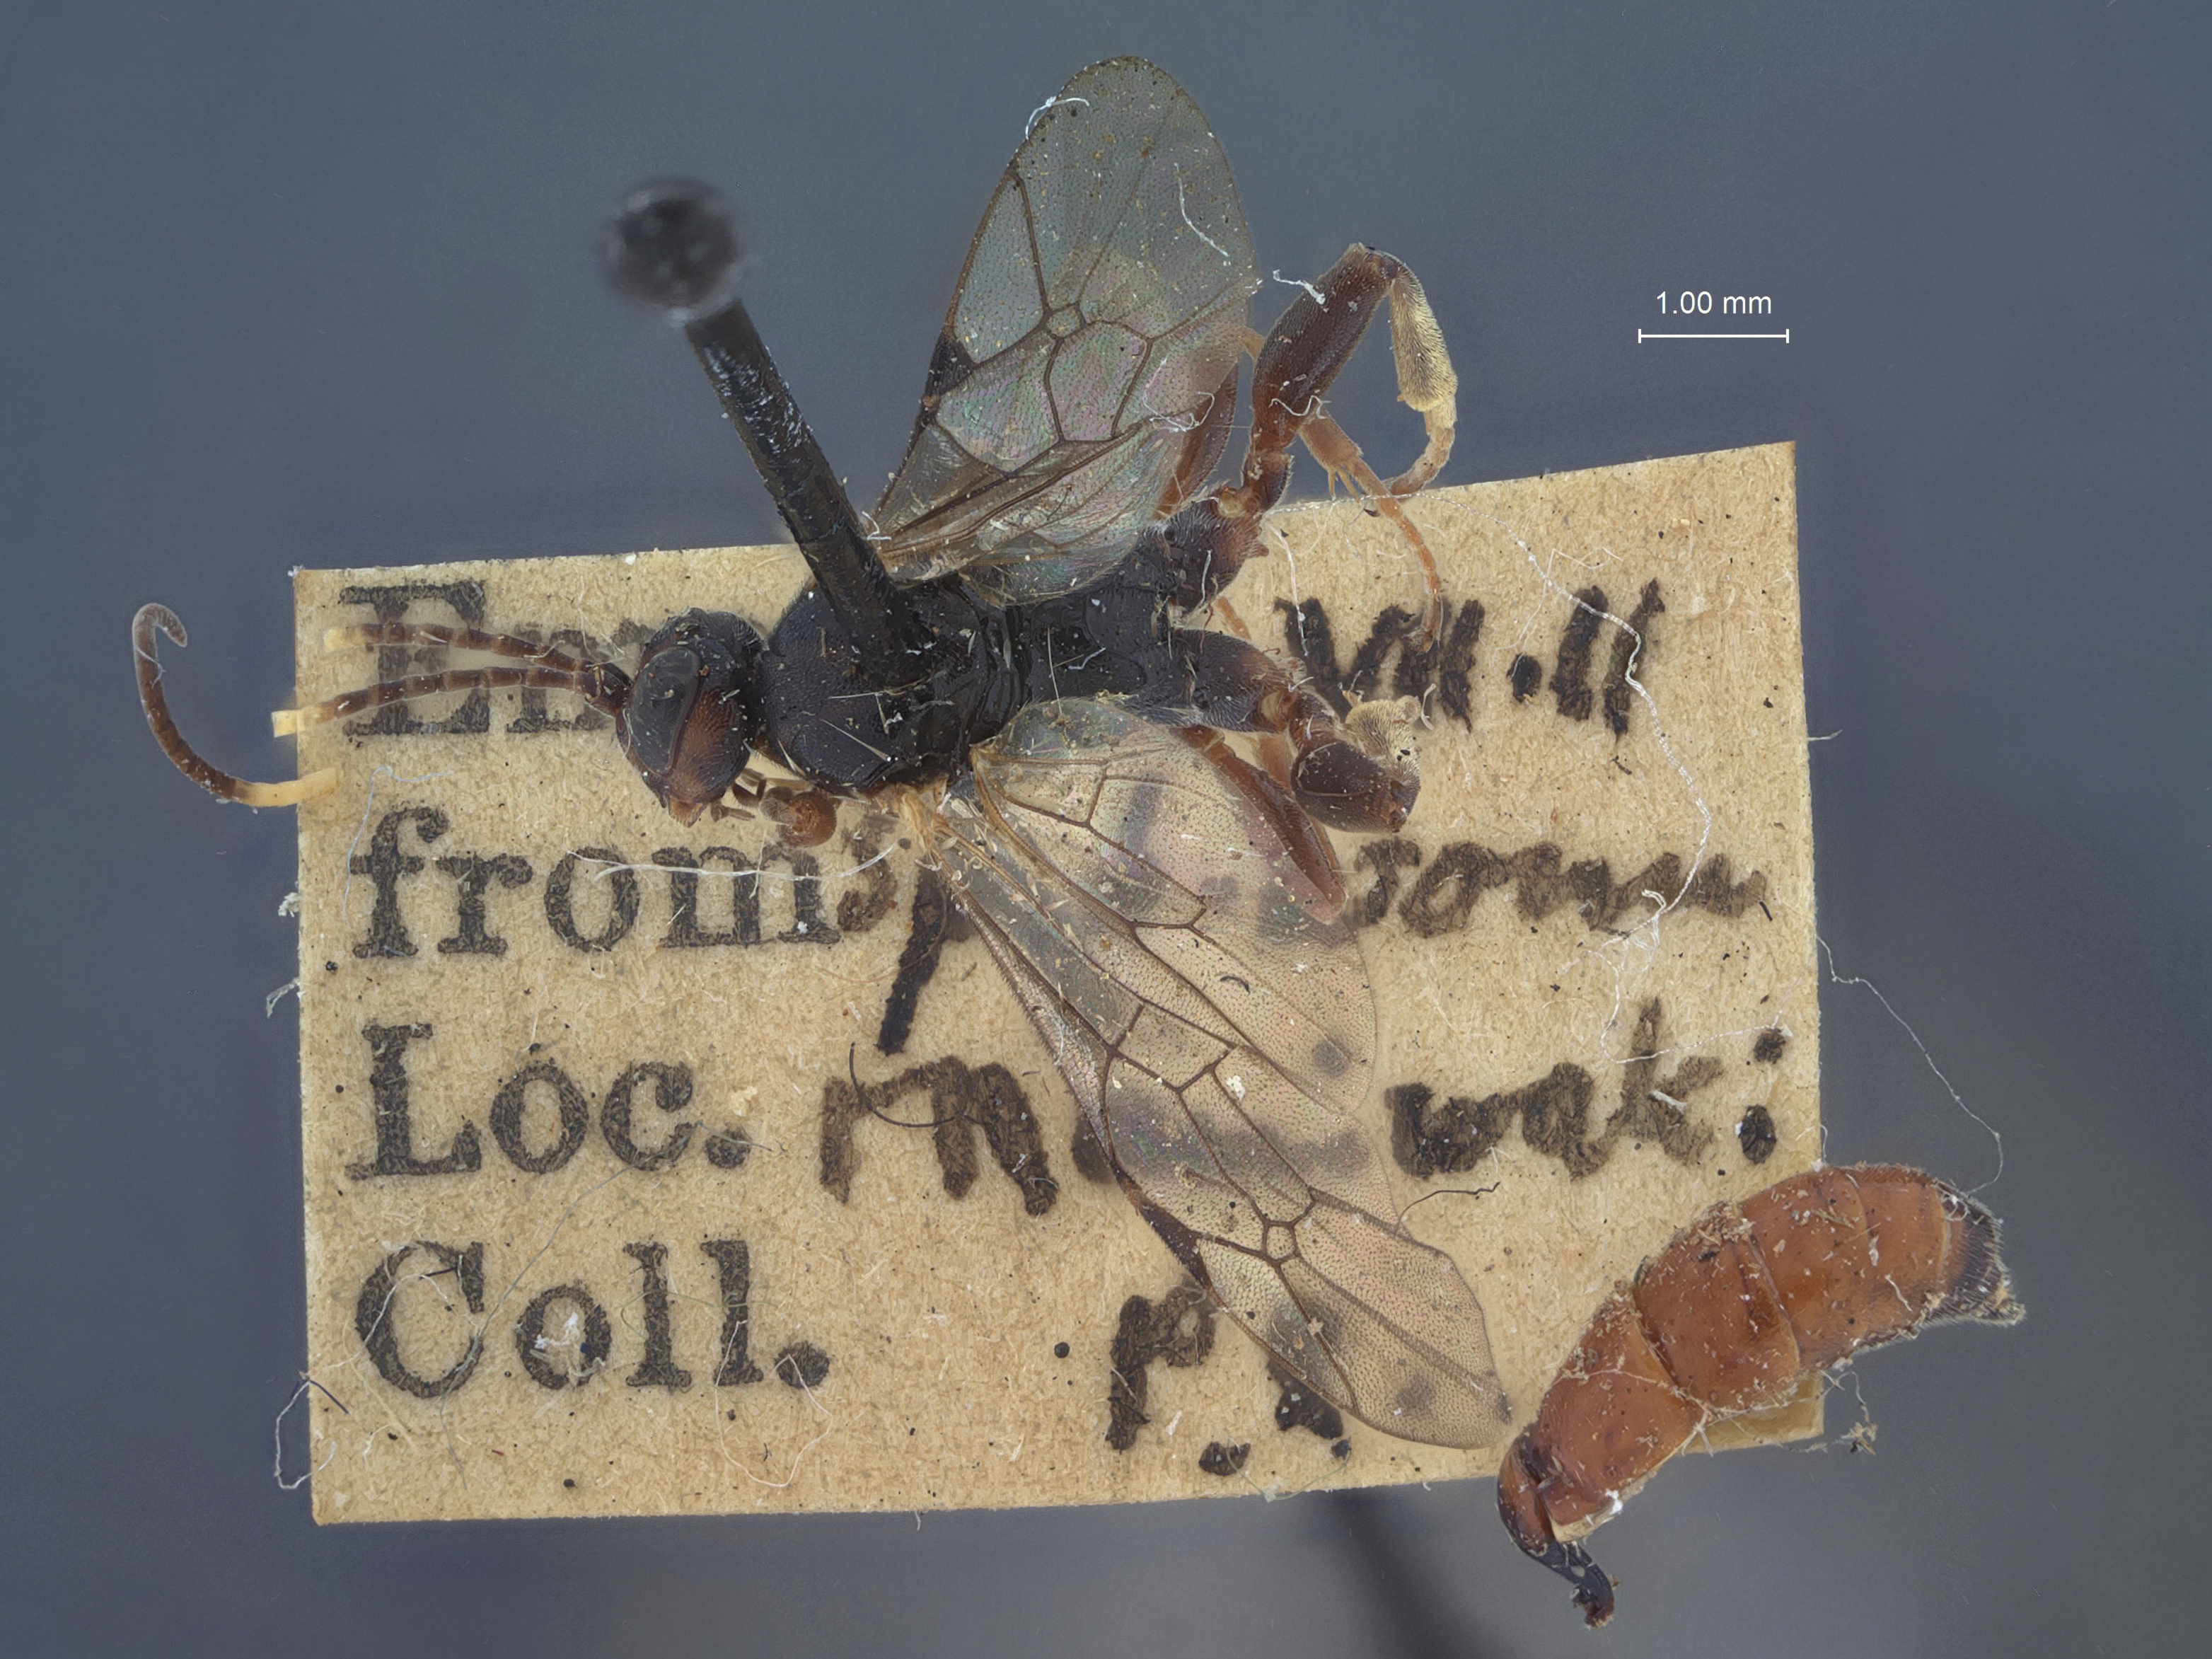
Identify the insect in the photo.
Phygadeuon plesius
